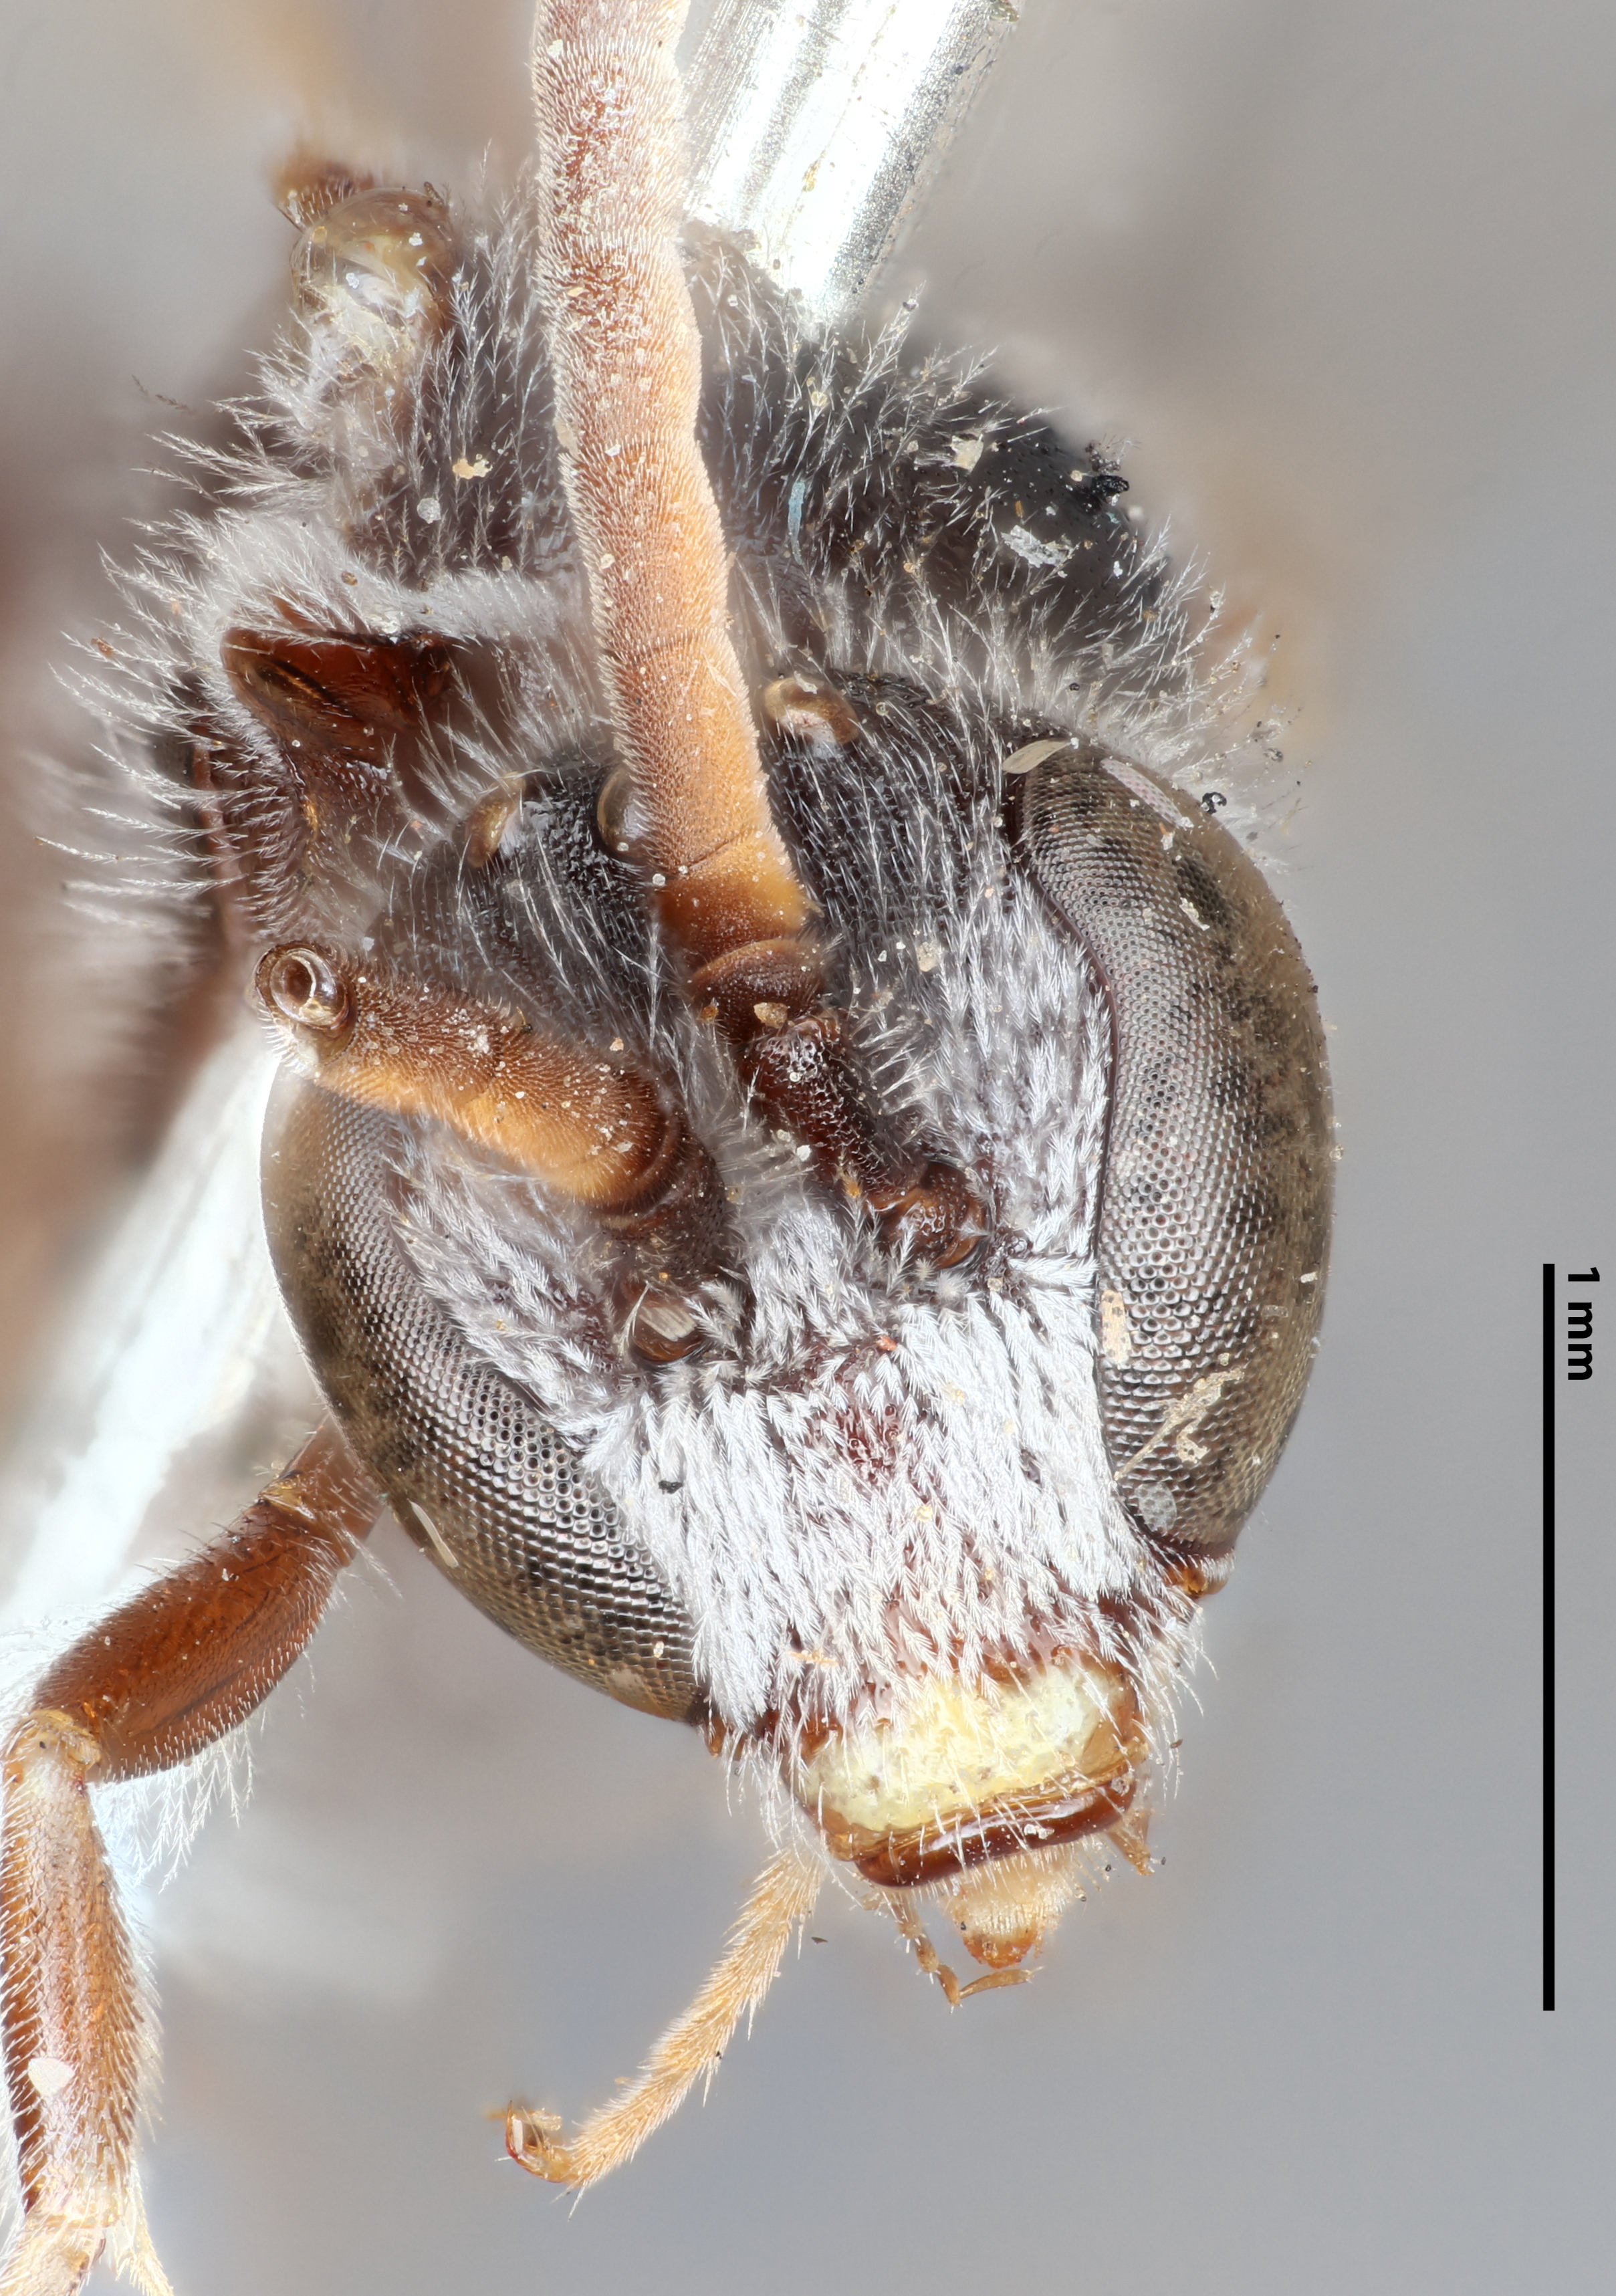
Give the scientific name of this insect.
Halictus ruficornis
